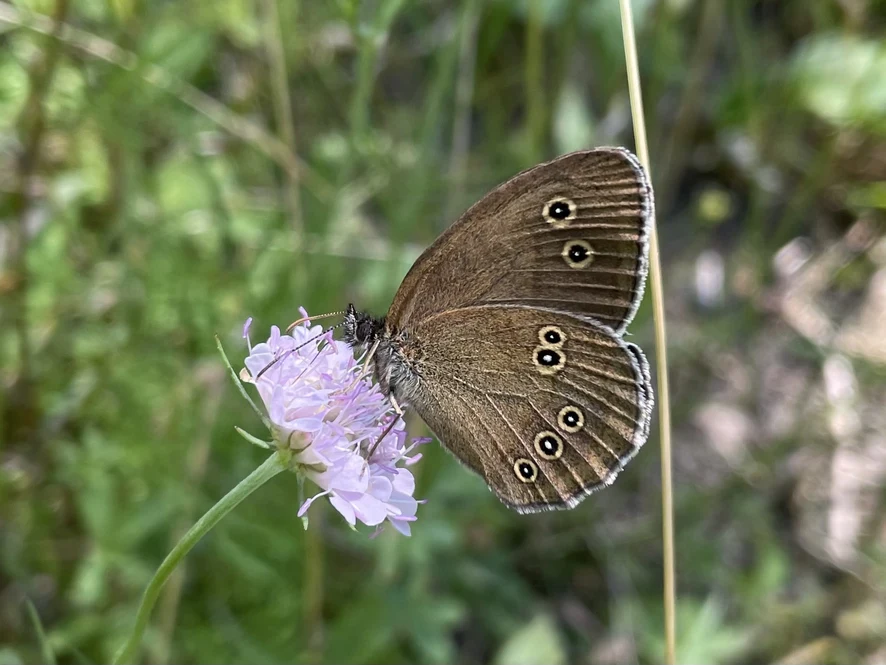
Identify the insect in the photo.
Aphantopus hyperantus
